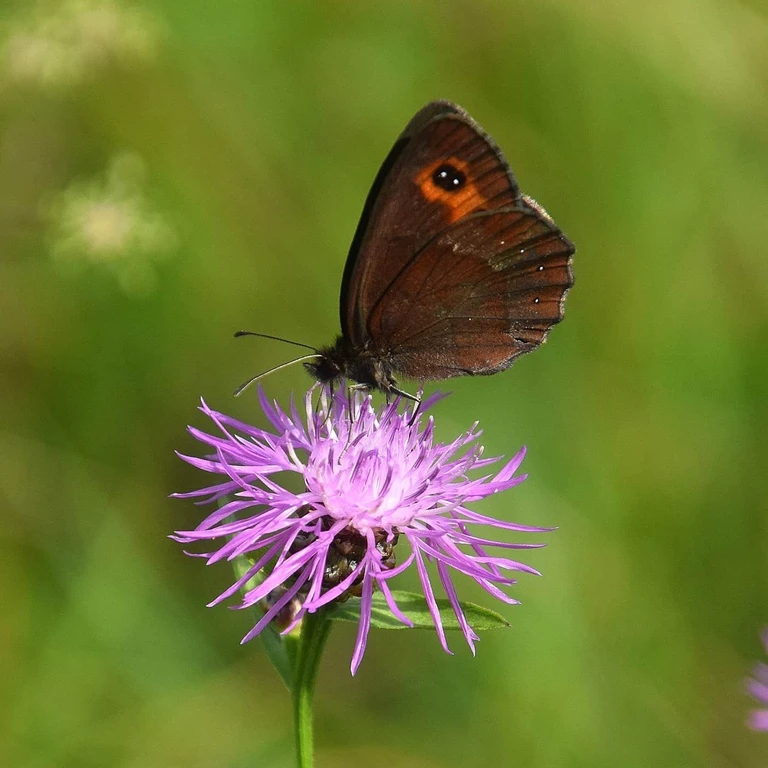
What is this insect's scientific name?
Erebia aethiops
